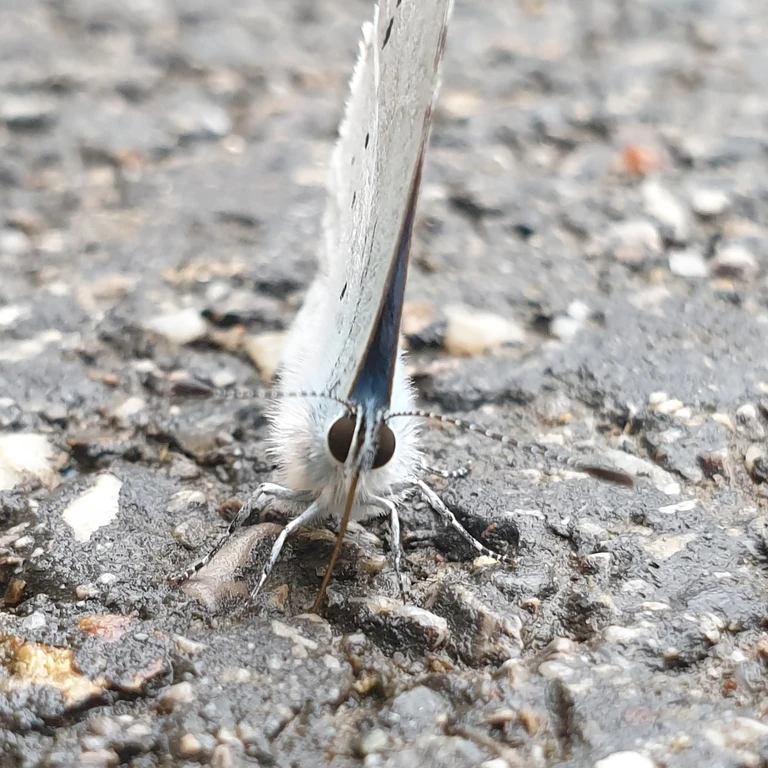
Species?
Celastrina argiolus
